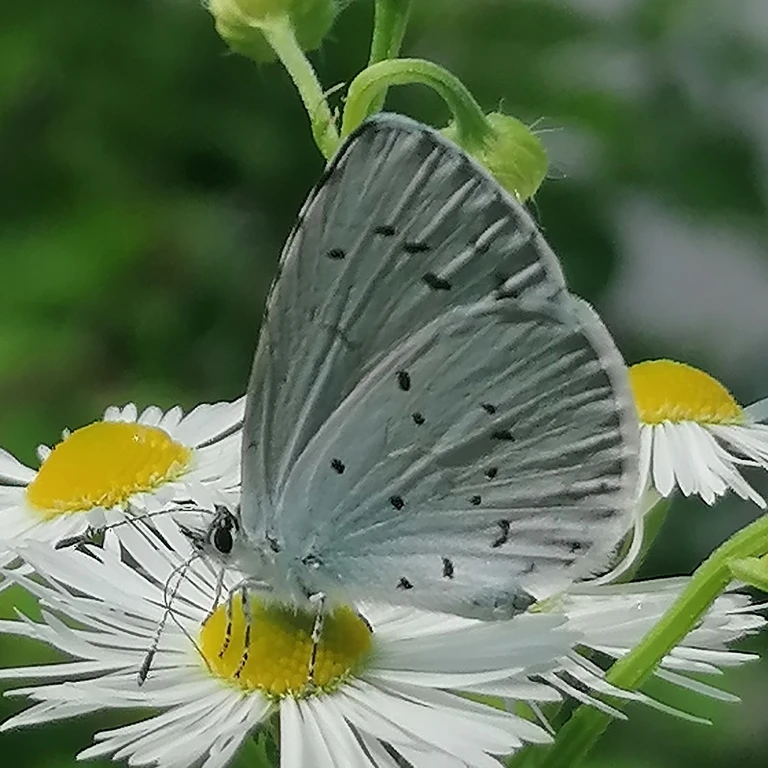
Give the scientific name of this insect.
Celastrina argiolus
